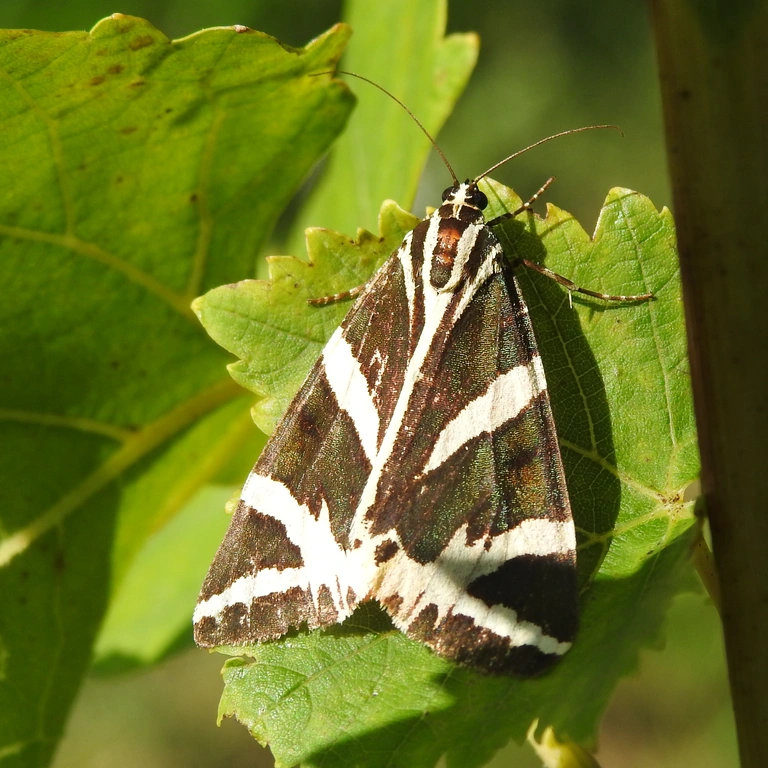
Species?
Euplagia quadripunctaria
